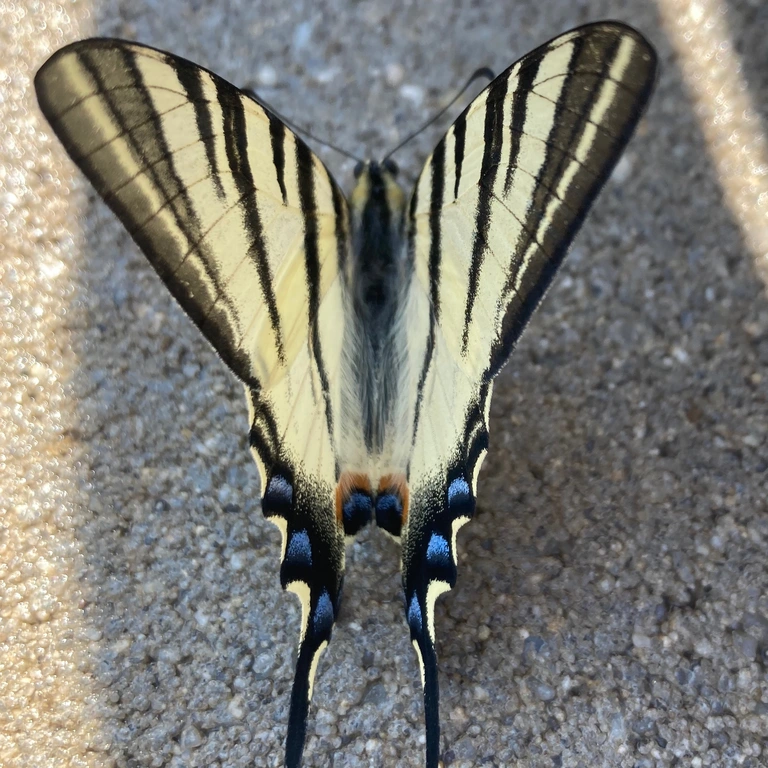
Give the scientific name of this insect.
Iphiclides podalirius
